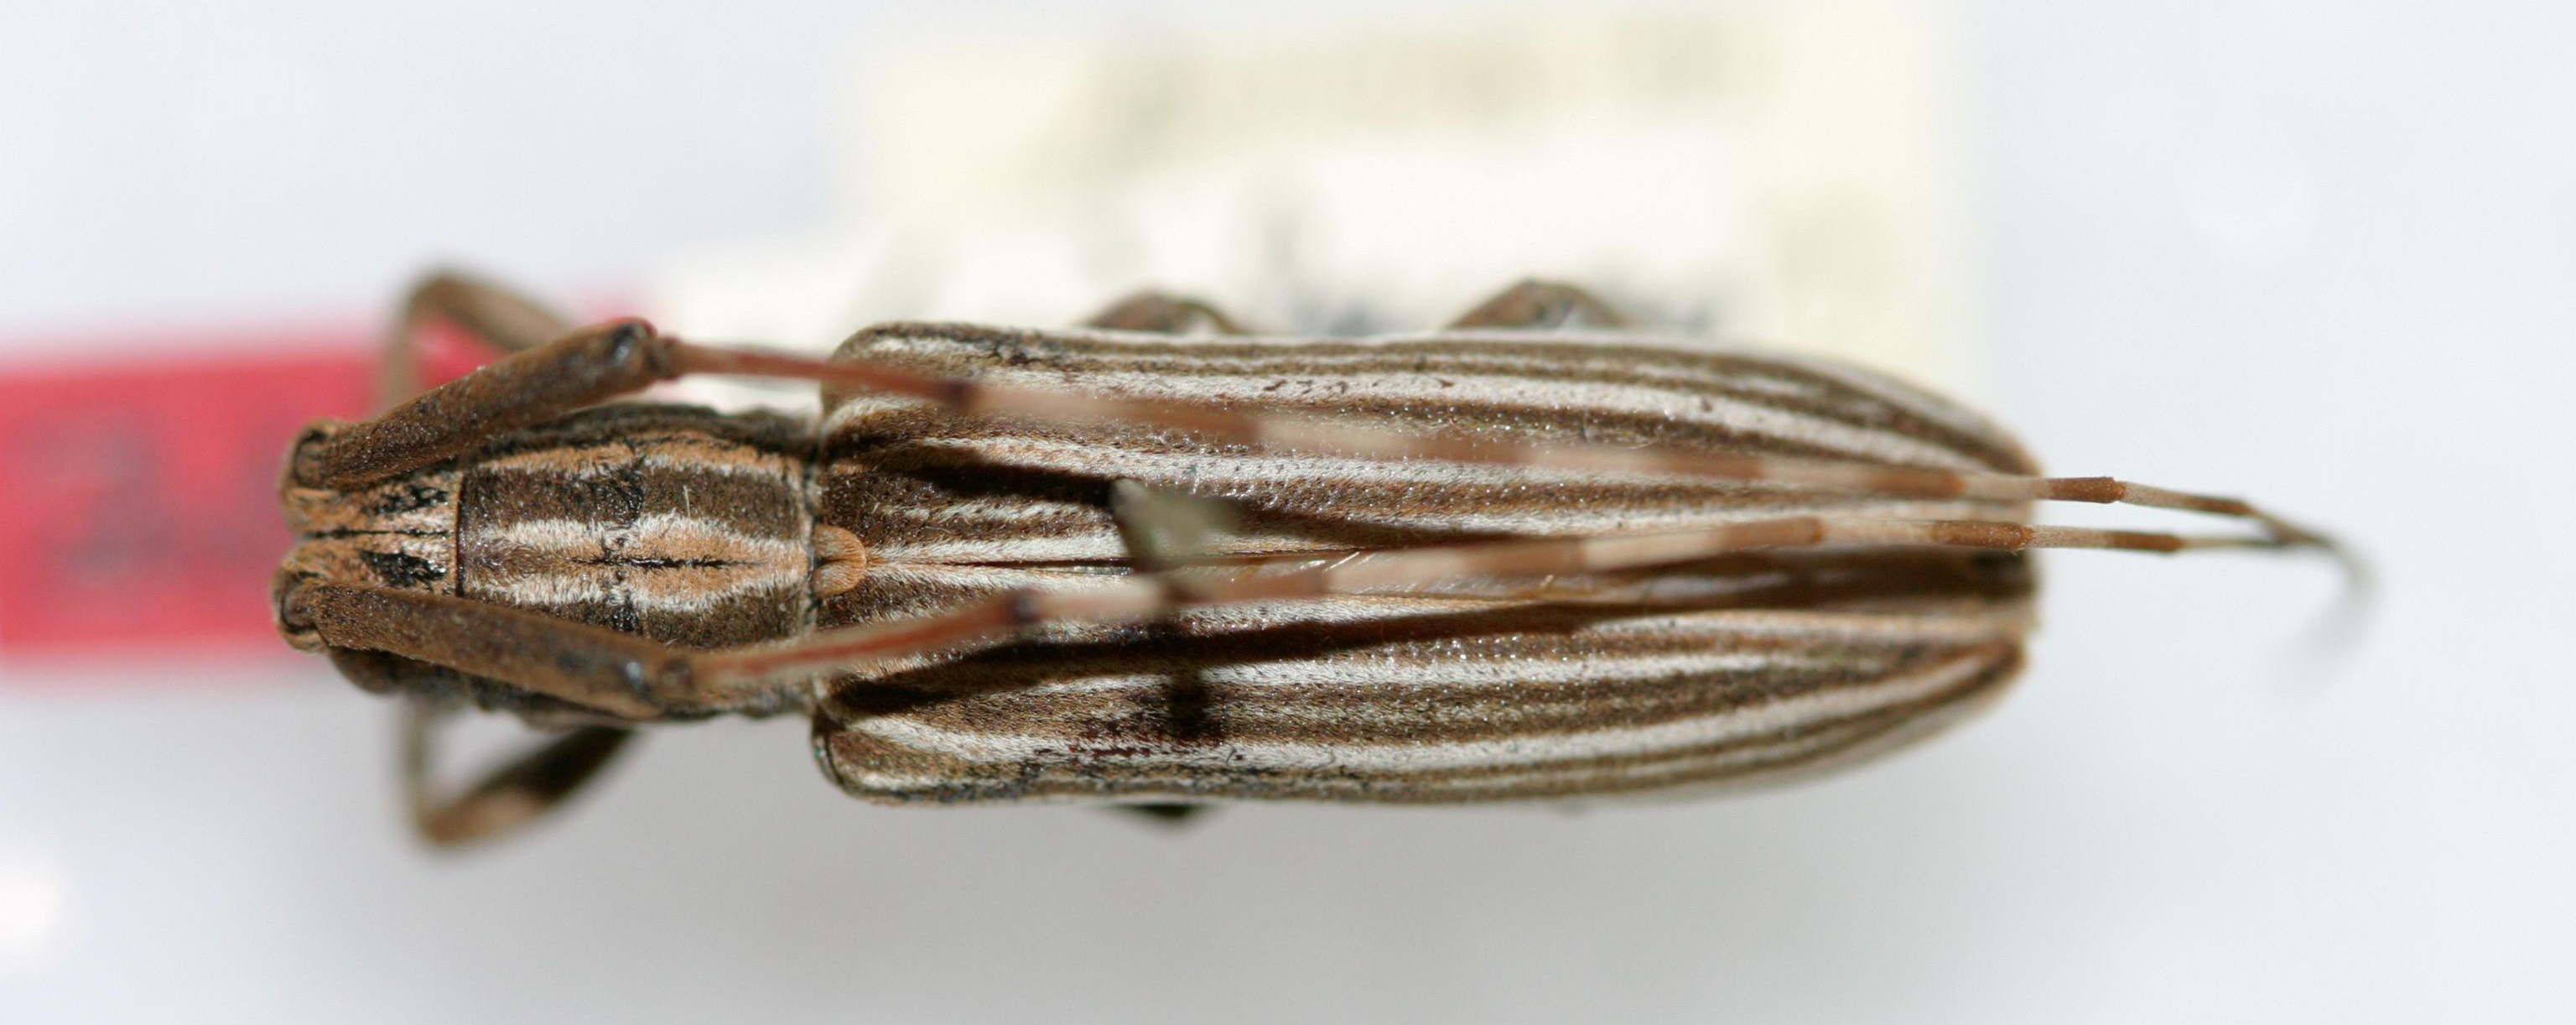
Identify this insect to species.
Pothyne annulicornis
